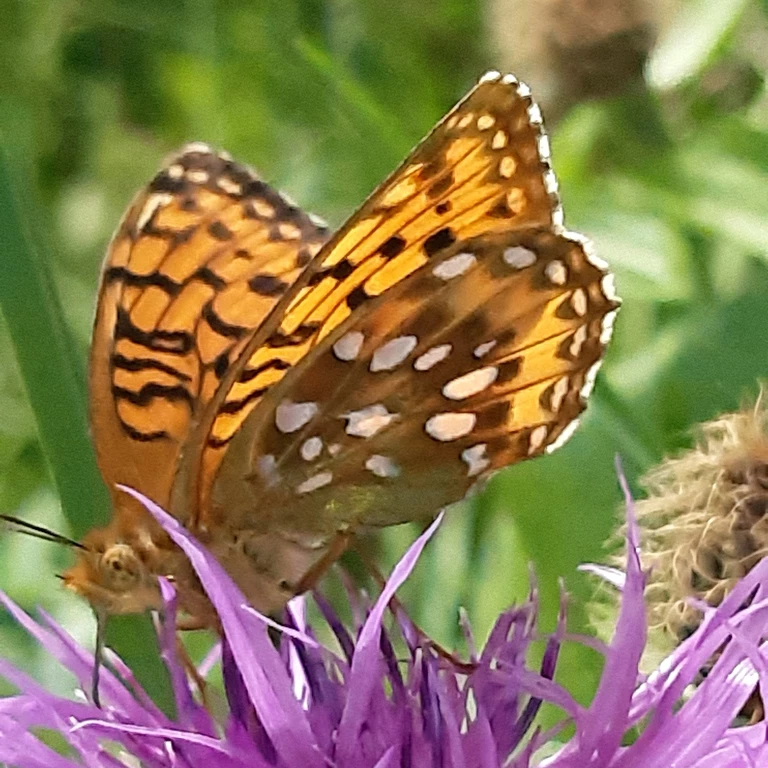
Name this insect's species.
Speyeria aglaja
